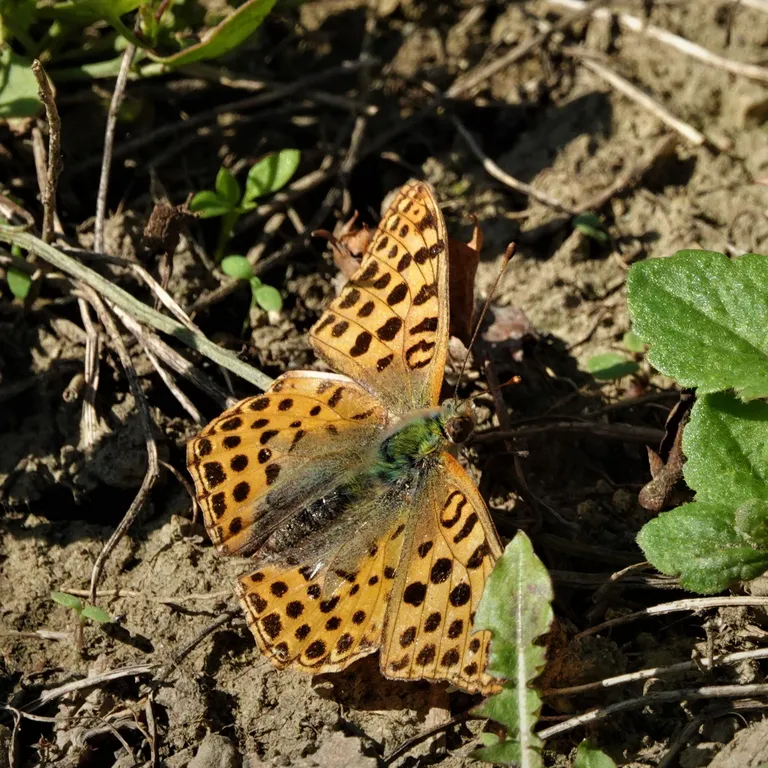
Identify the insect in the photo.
Issoria lathonia
